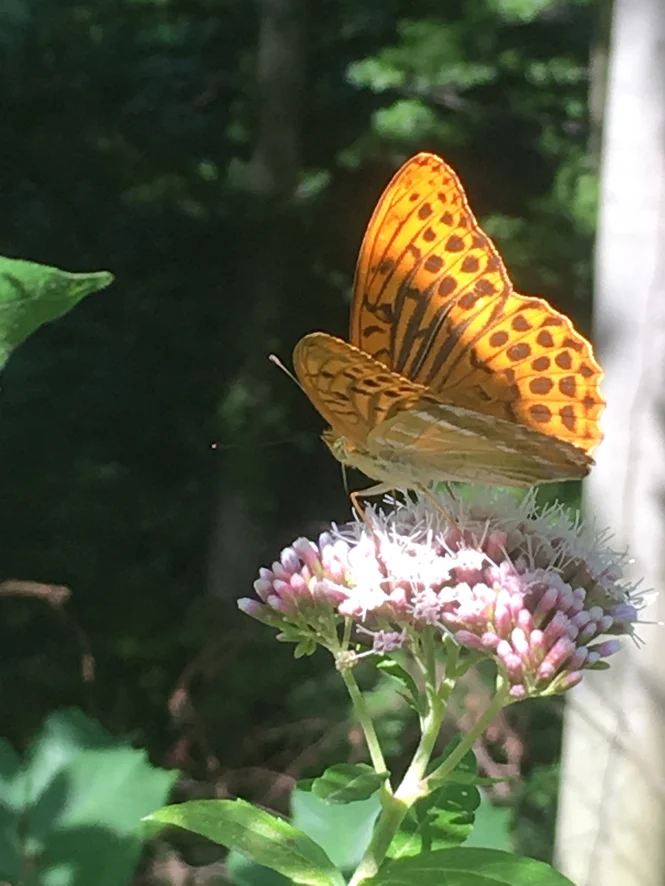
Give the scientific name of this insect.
Argynnis paphia
